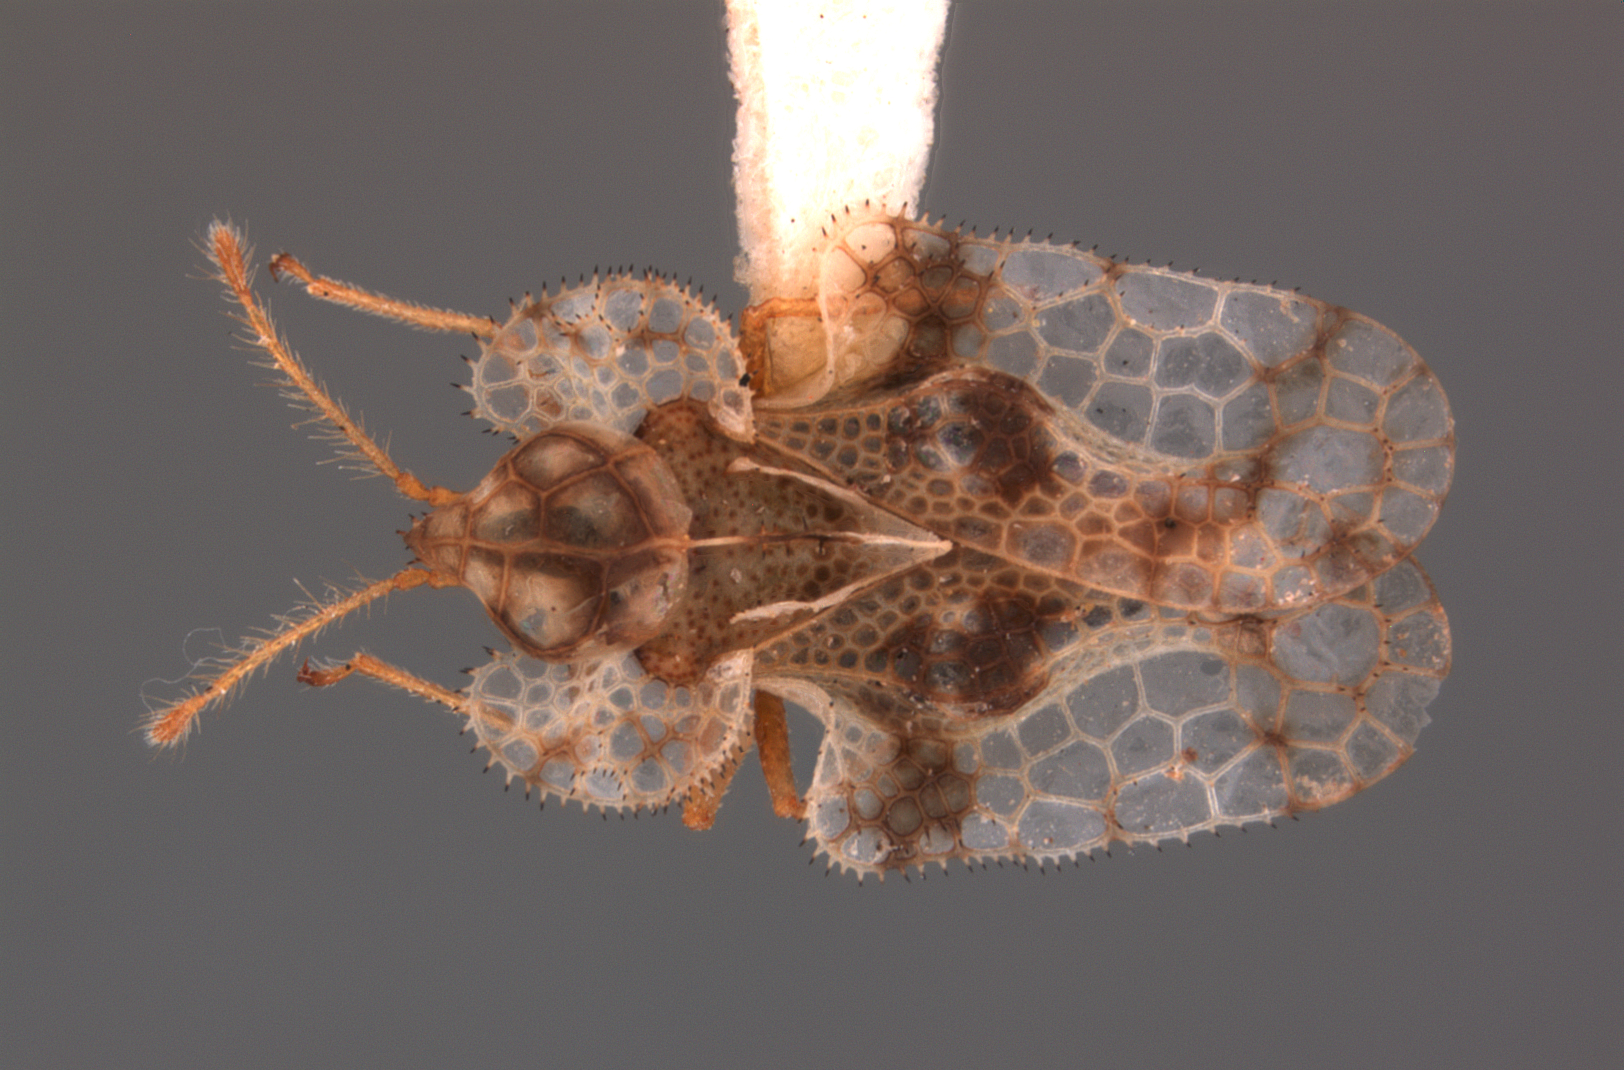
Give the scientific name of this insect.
Corythucha omani
